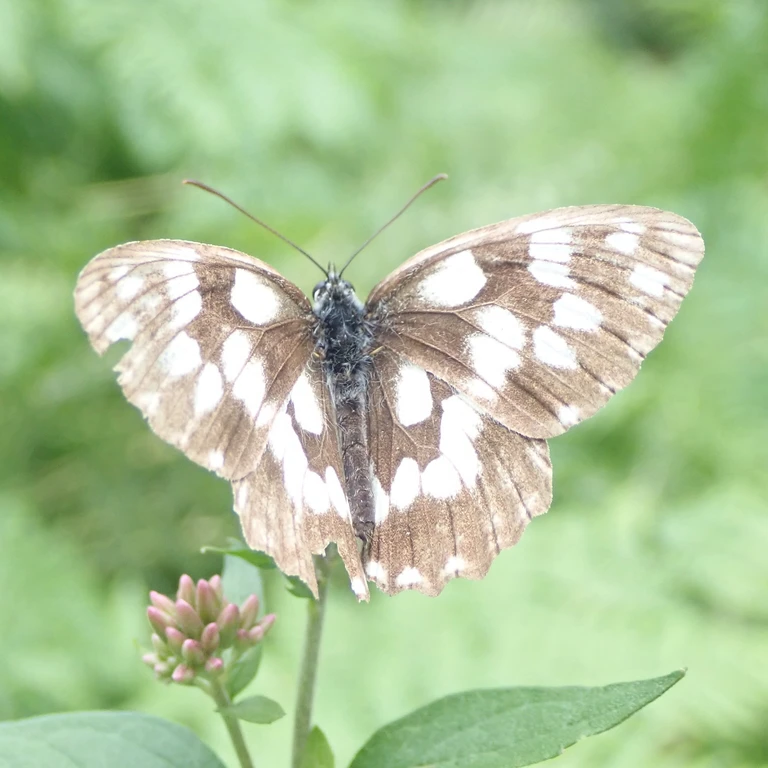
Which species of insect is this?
Melanargia galathea
